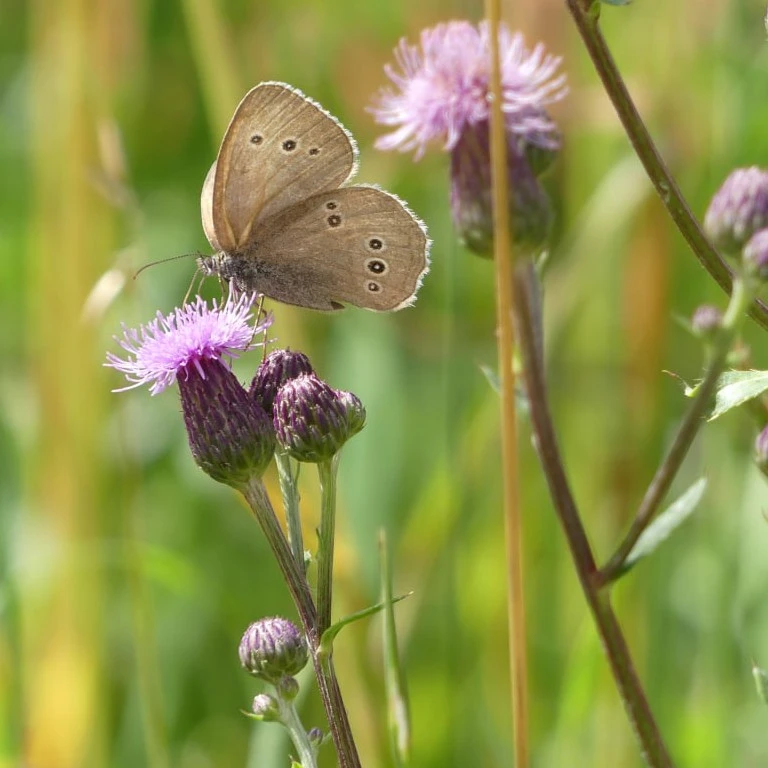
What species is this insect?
Aphantopus hyperantus
